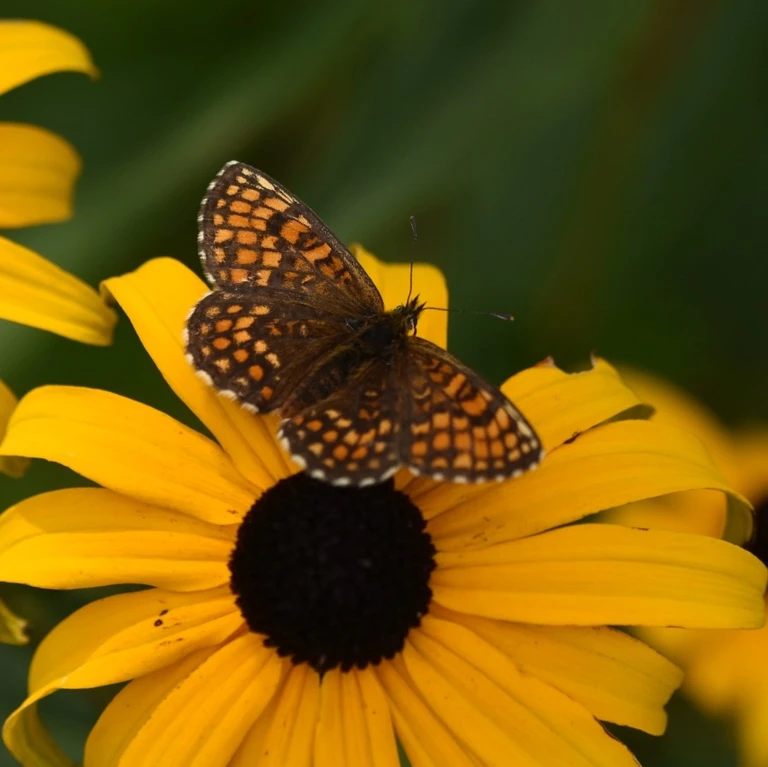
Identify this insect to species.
Melitaea athalia
